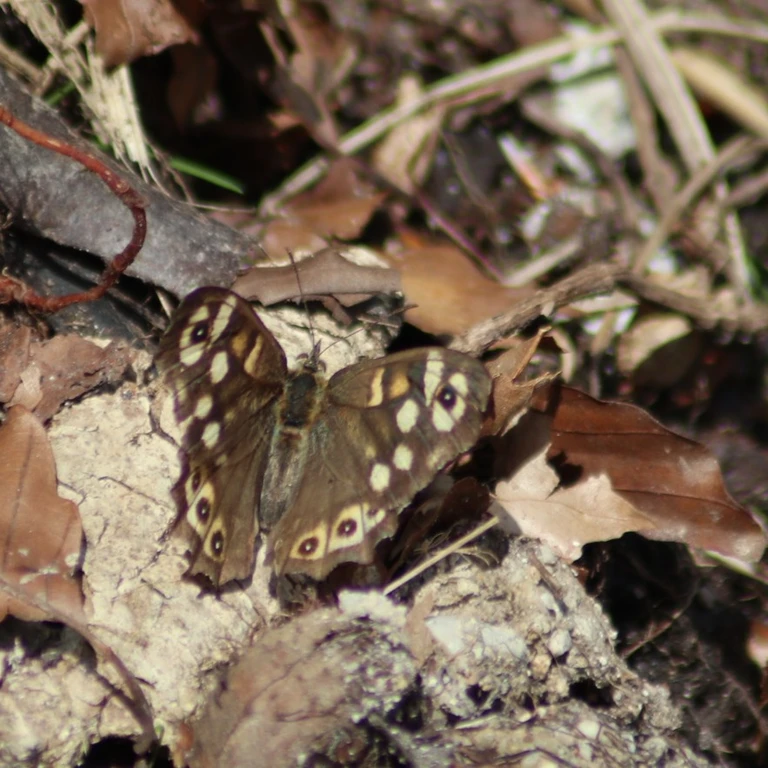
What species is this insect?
Pararge aegeria
